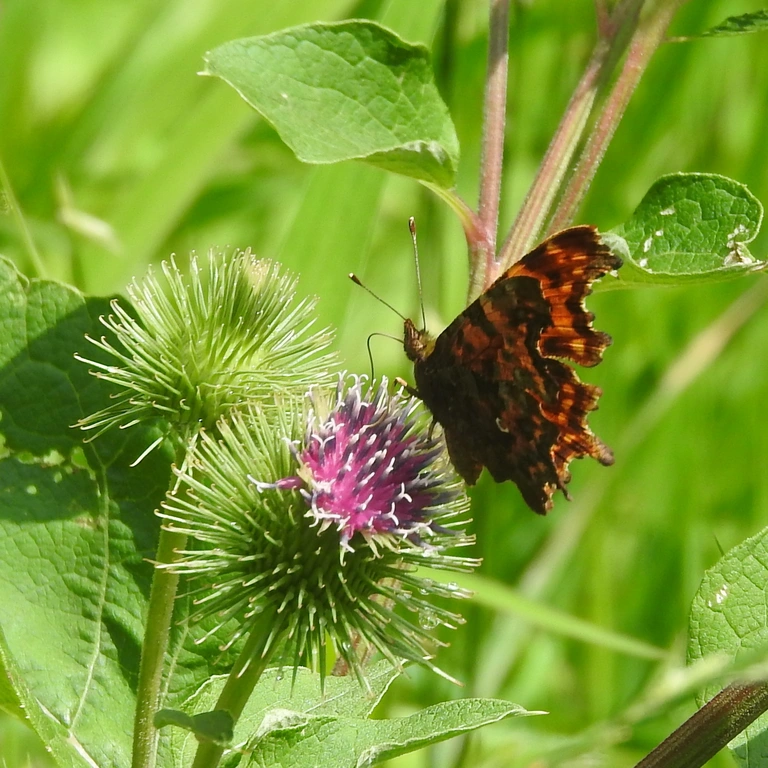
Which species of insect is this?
Polygonia c-album
